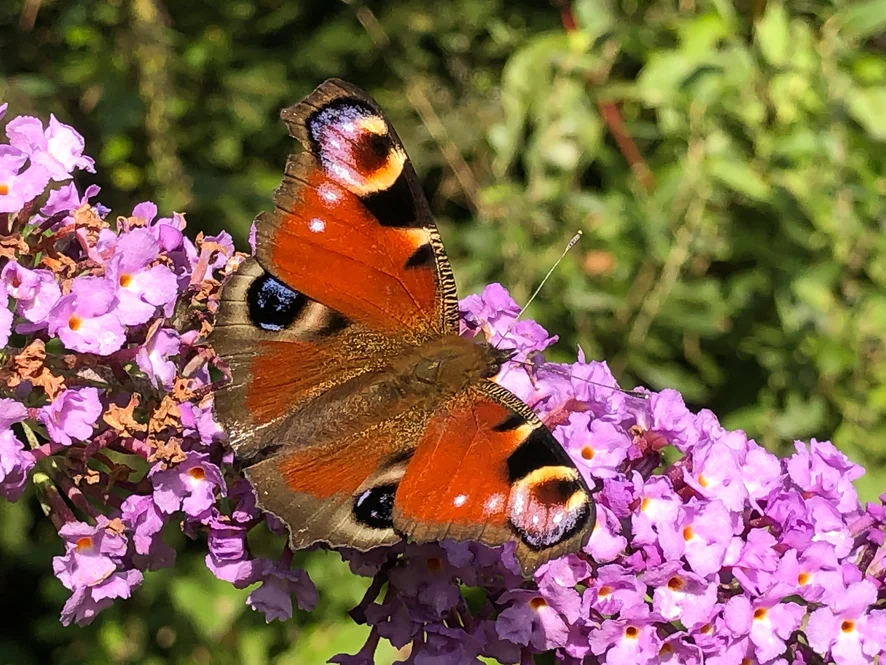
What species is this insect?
Aglais io
